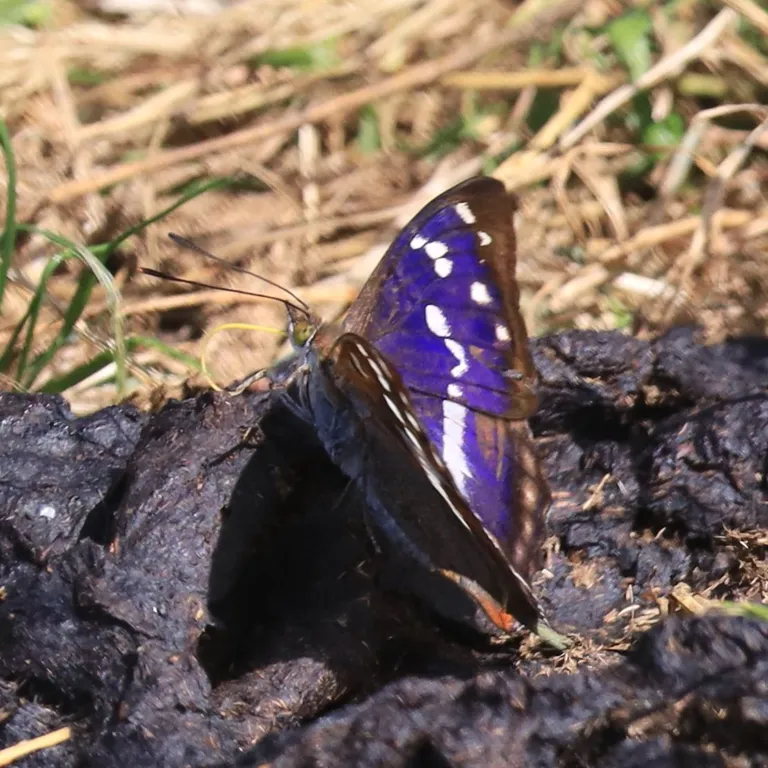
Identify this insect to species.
Apatura iris
